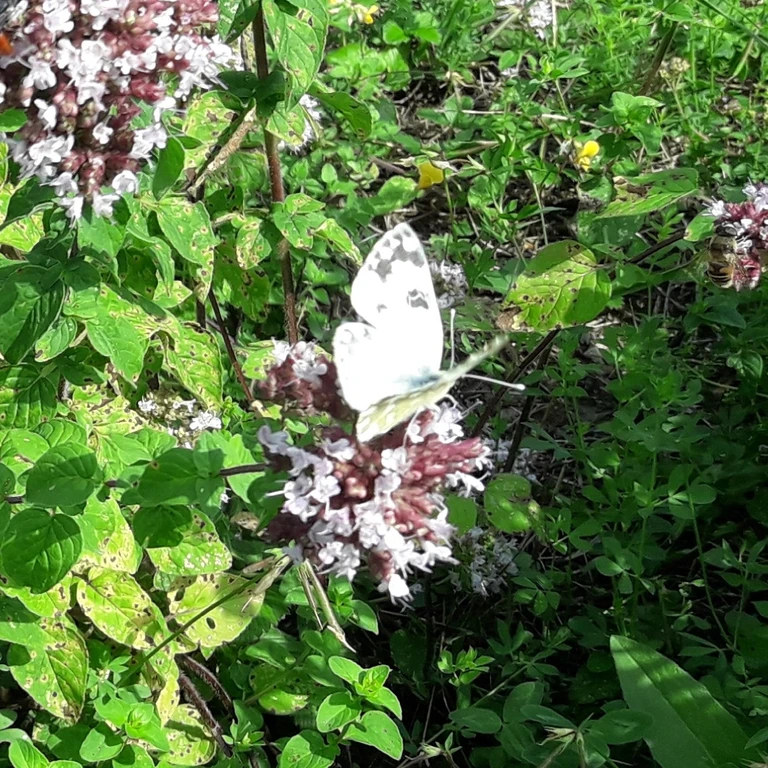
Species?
Pontia edusa
